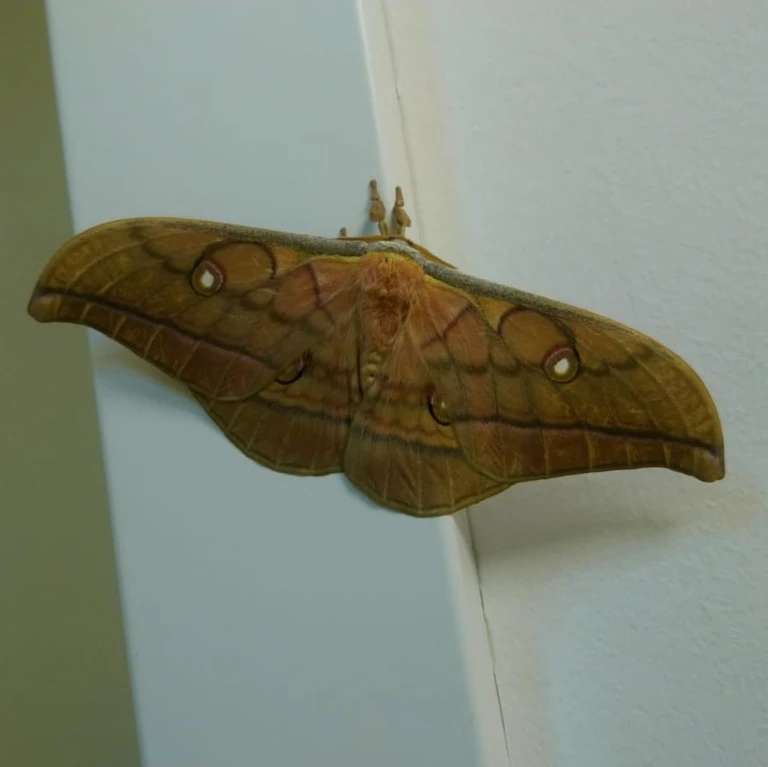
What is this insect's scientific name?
Antheraea yamamai
